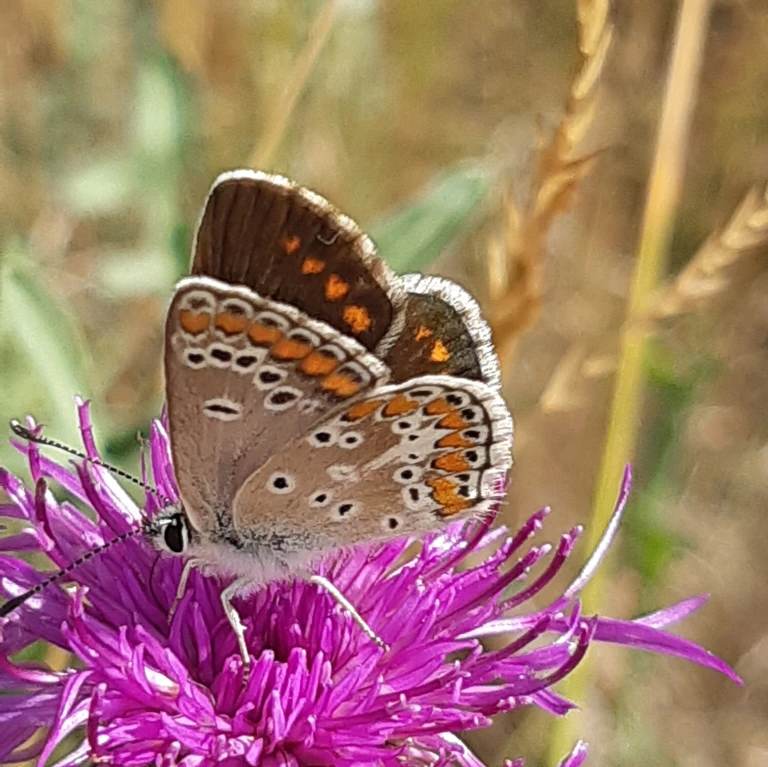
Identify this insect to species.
Aricia agestis/artaxerxes
